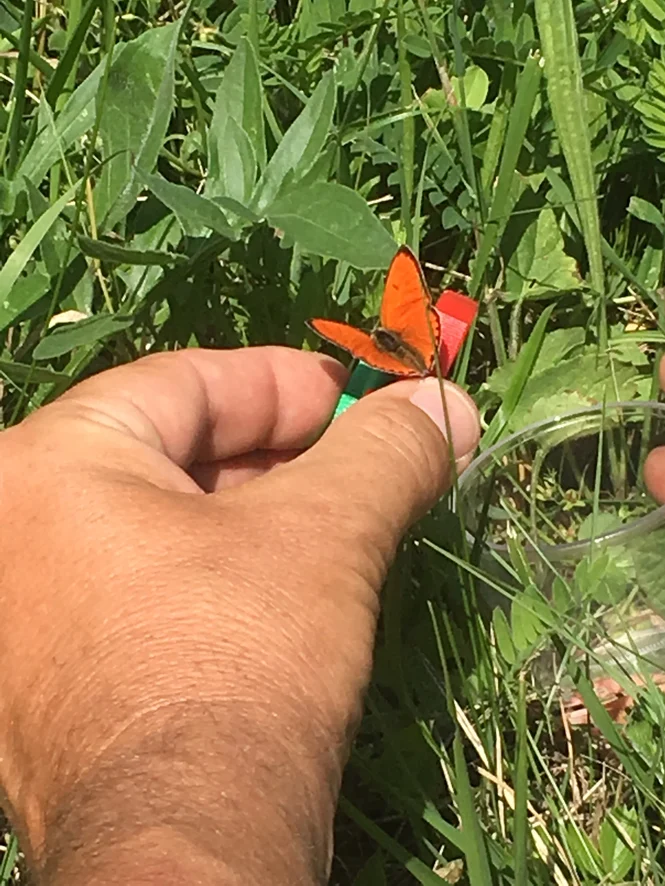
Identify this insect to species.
Lycaena dispar
